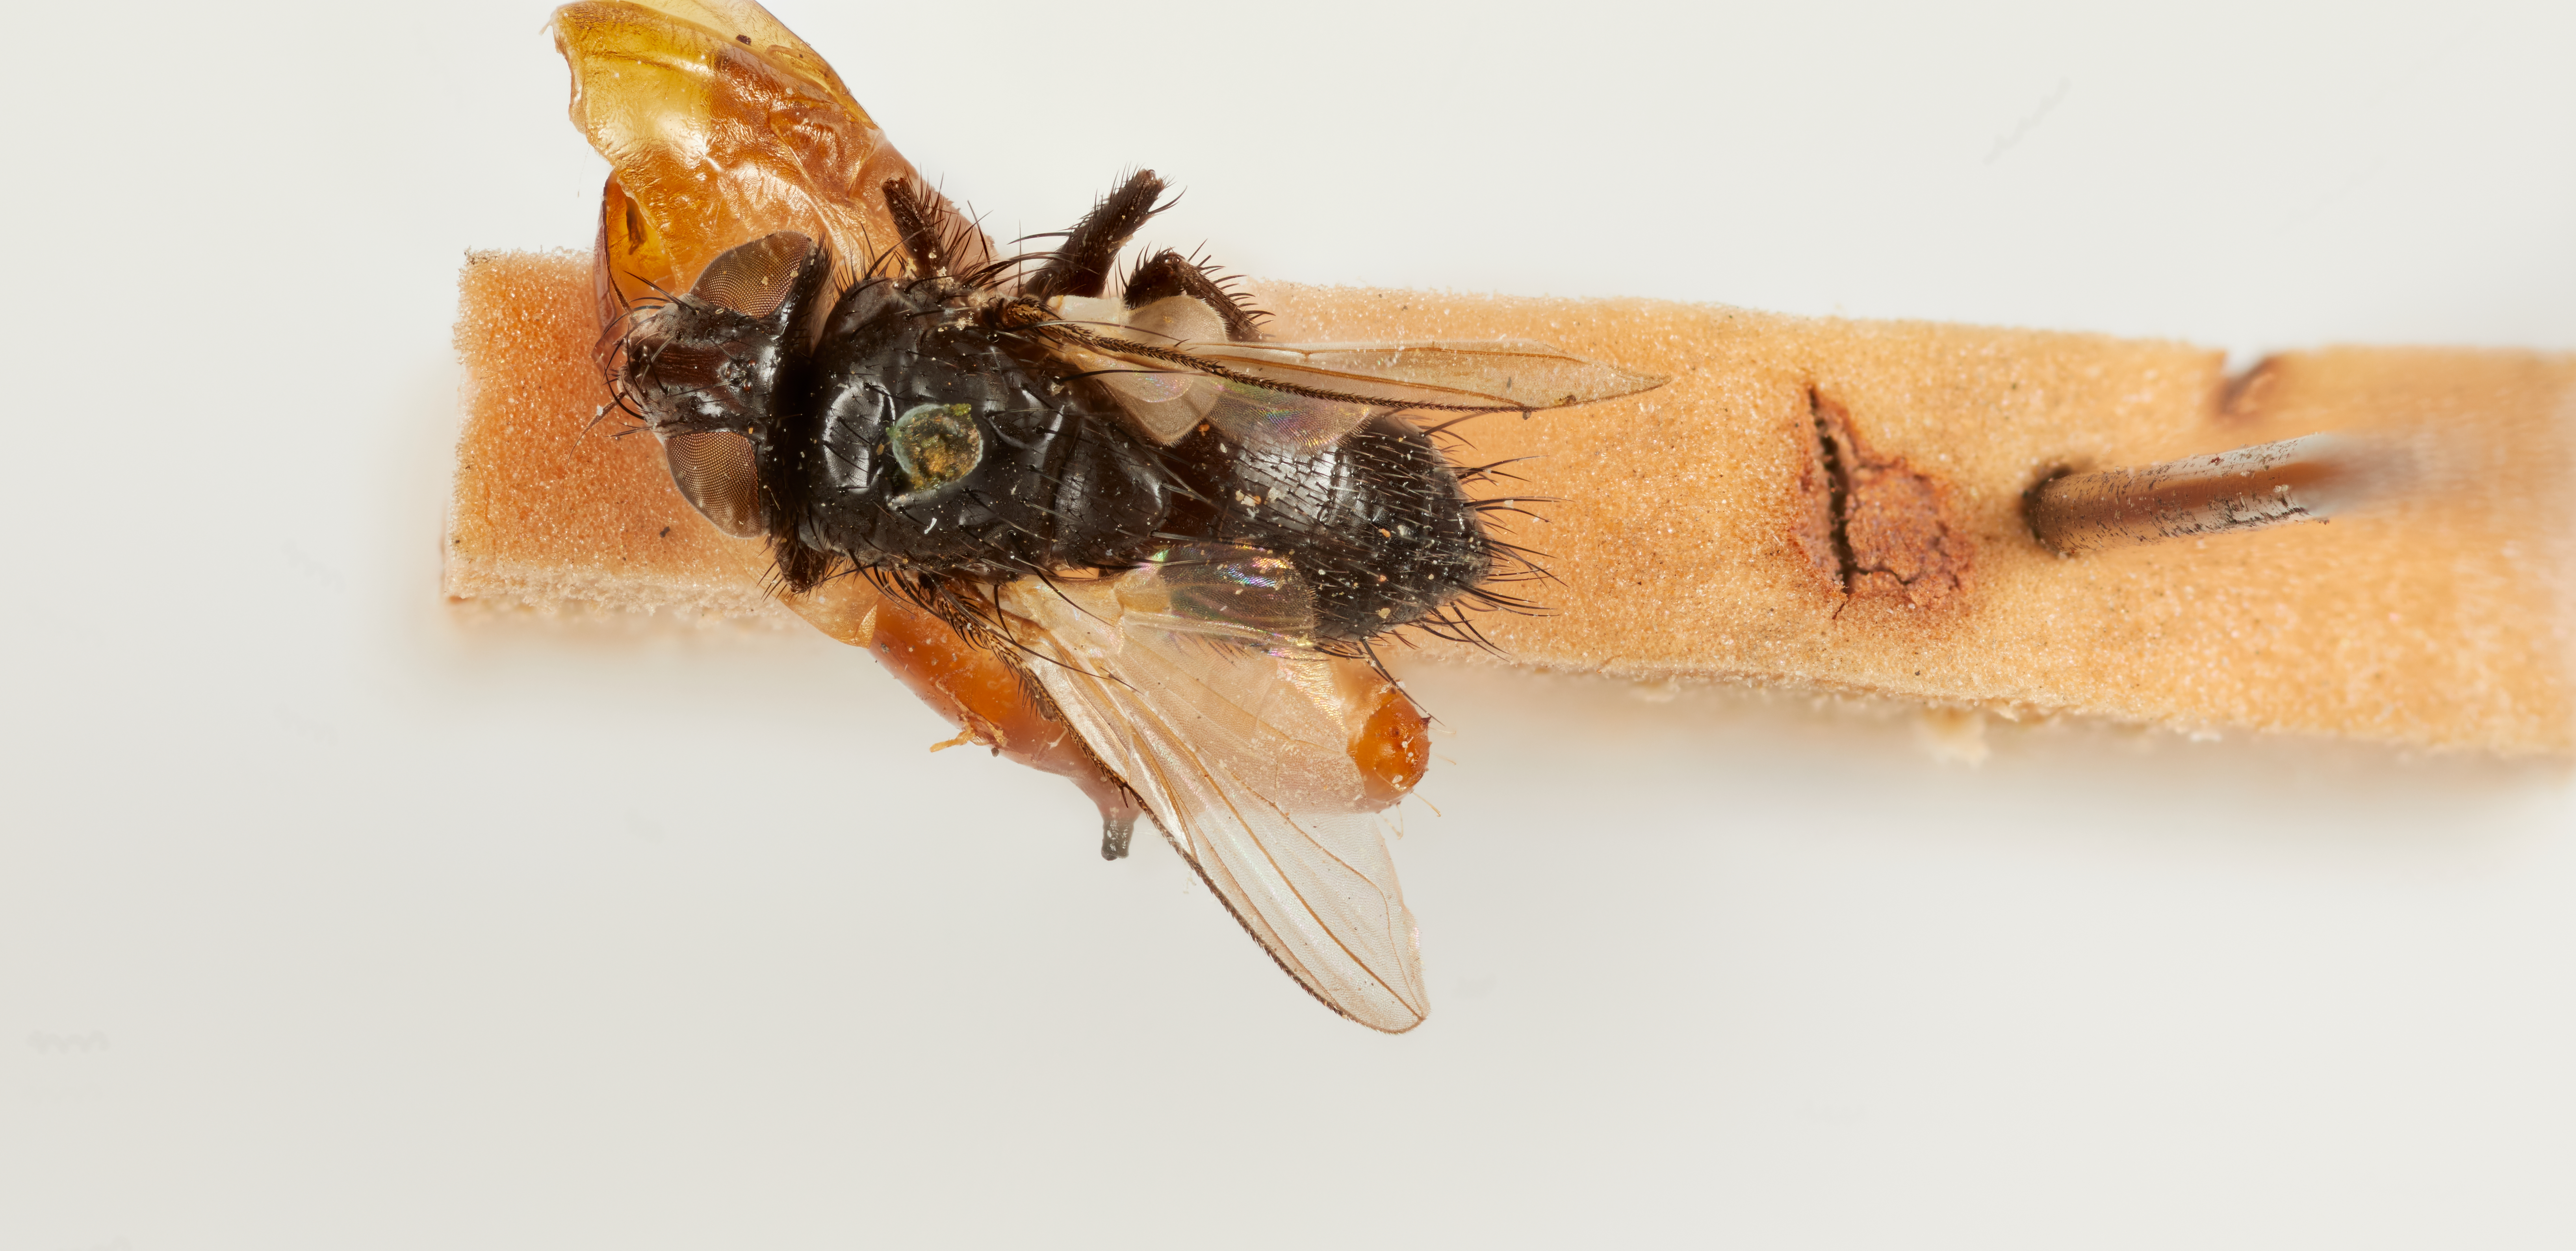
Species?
Elodia subfasciata
